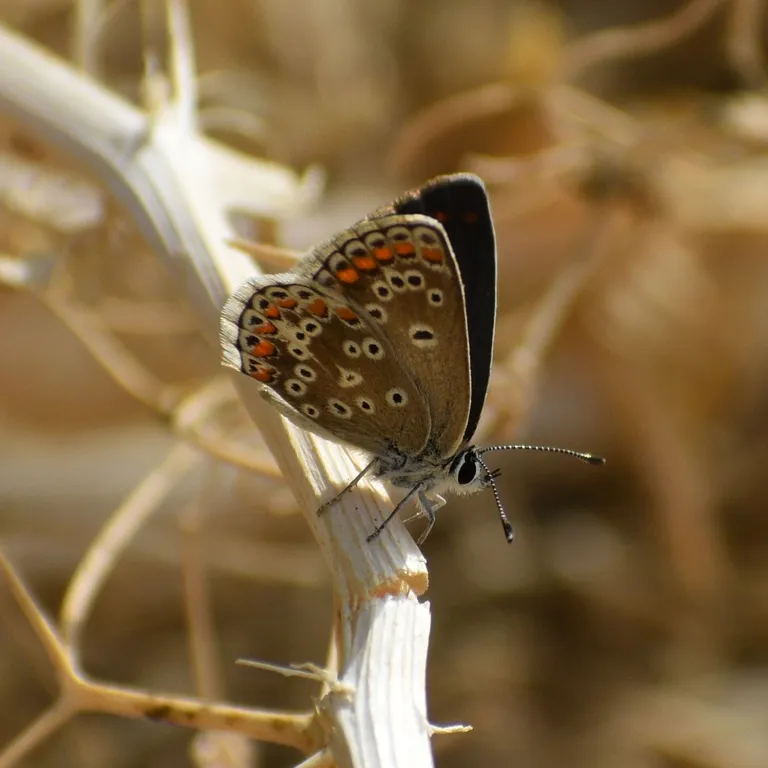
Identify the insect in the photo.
Aricia agestis/artaxerxes
